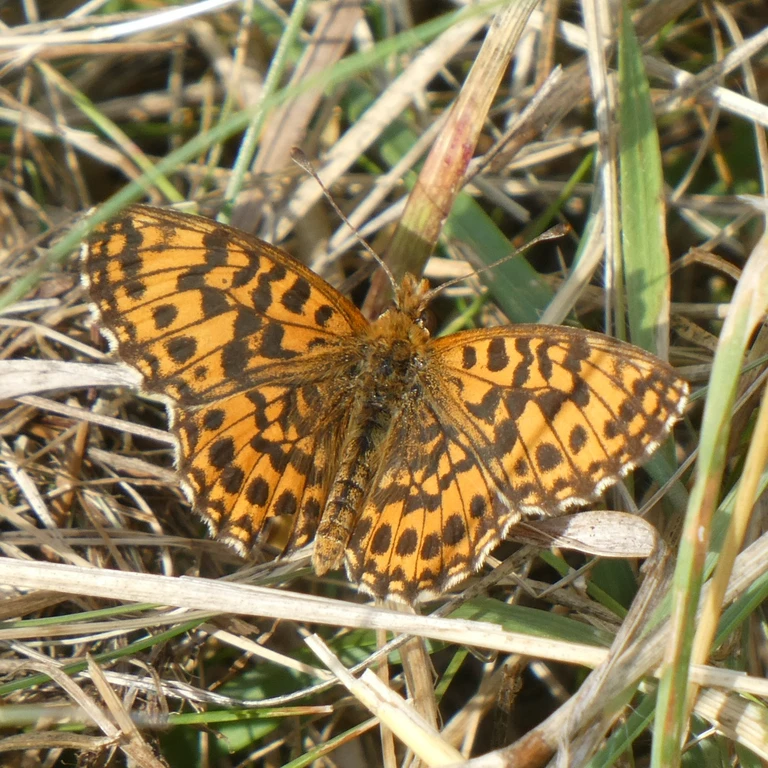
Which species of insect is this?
Boloria dia
